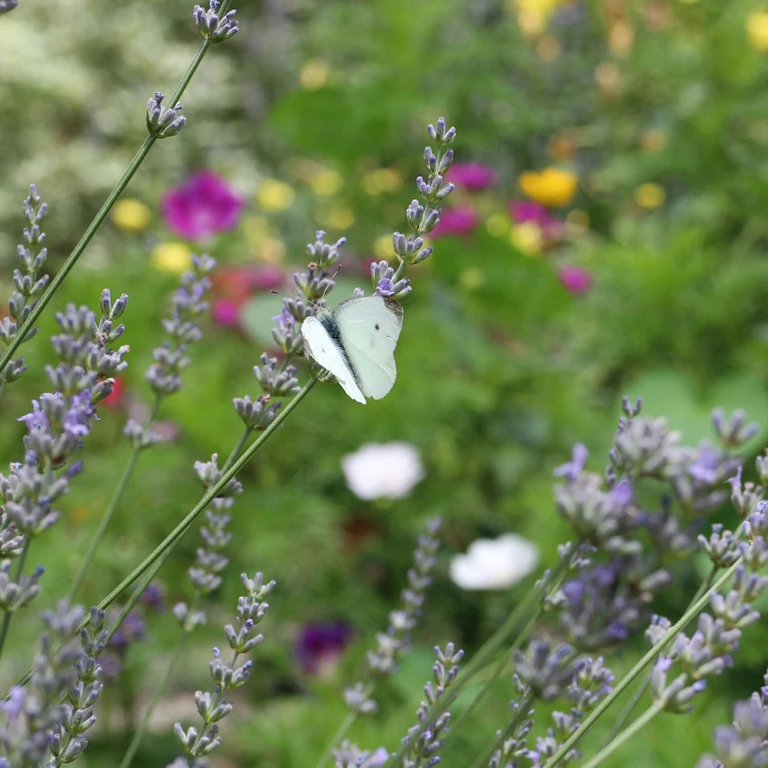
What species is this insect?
Pieris rapae
